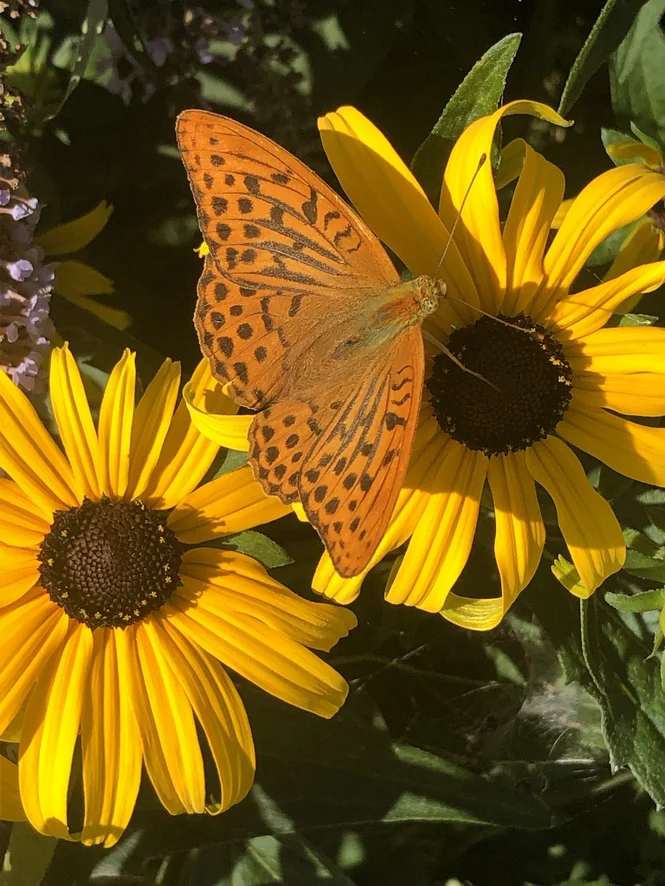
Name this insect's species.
Argynnis paphia
